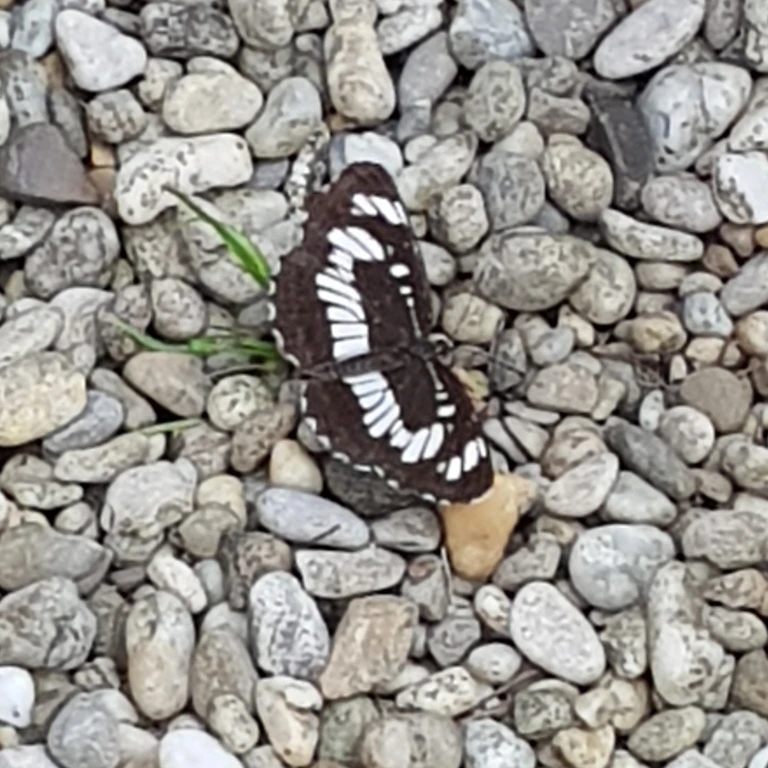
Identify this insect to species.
Neptis rivularis
